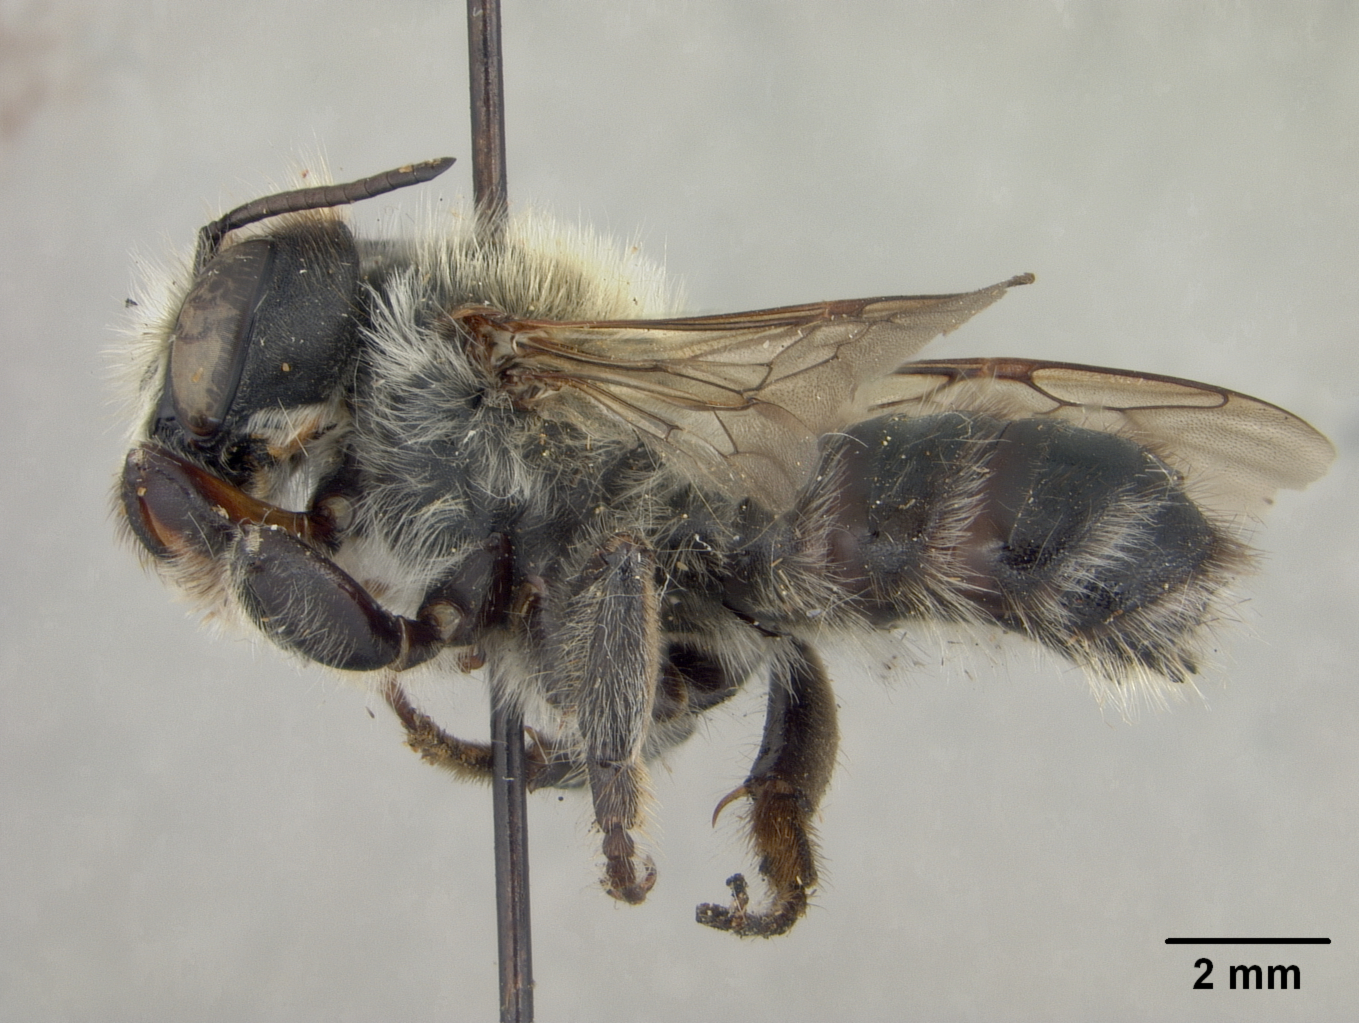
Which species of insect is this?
Megachile hasticornis
